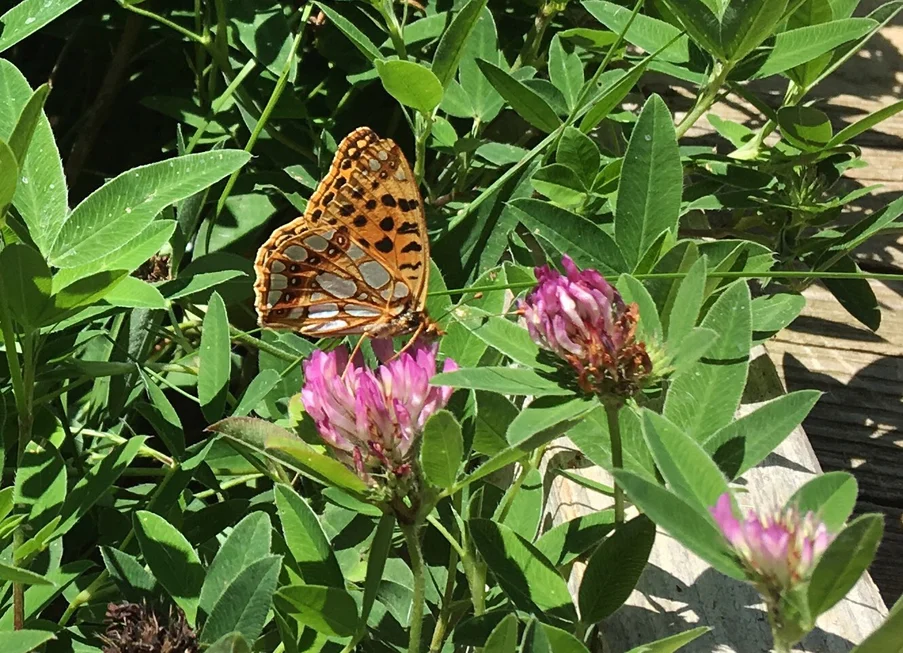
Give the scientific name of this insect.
Issoria lathonia
